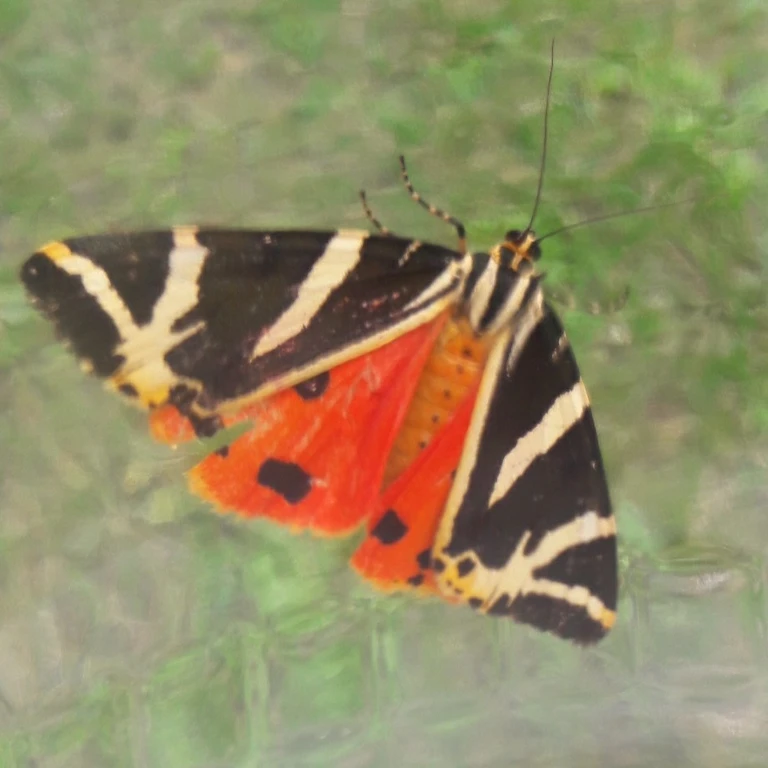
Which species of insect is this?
Euplagia quadripunctaria
